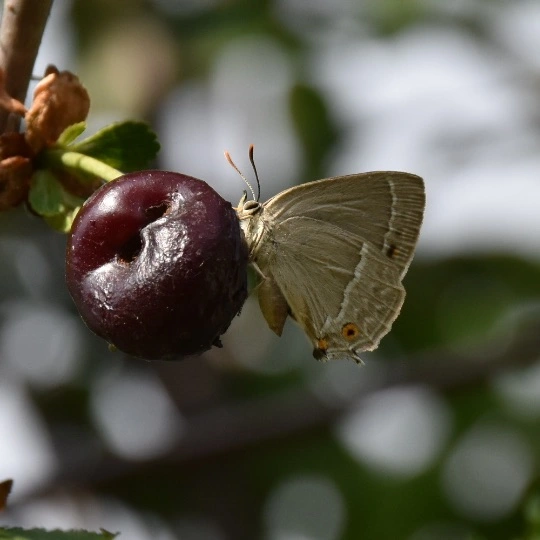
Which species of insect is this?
Favonius quercus (also Quercusia quercus)
